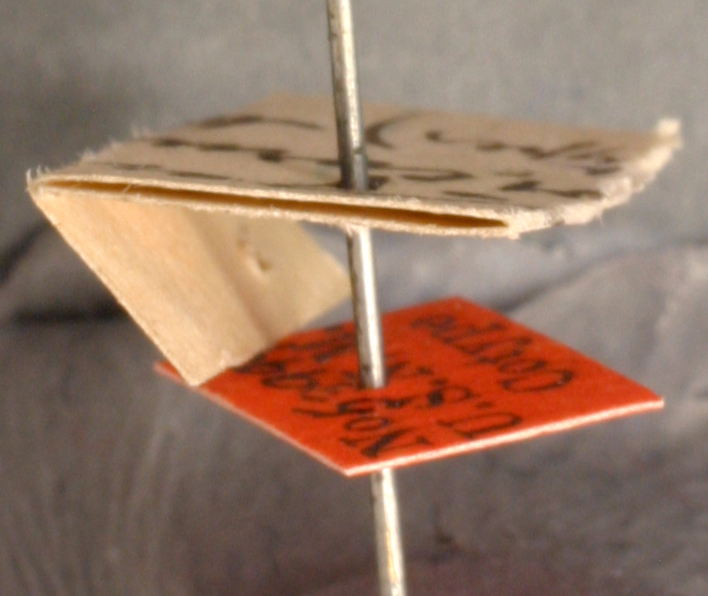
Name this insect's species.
Aphaenogaster brevicornis
